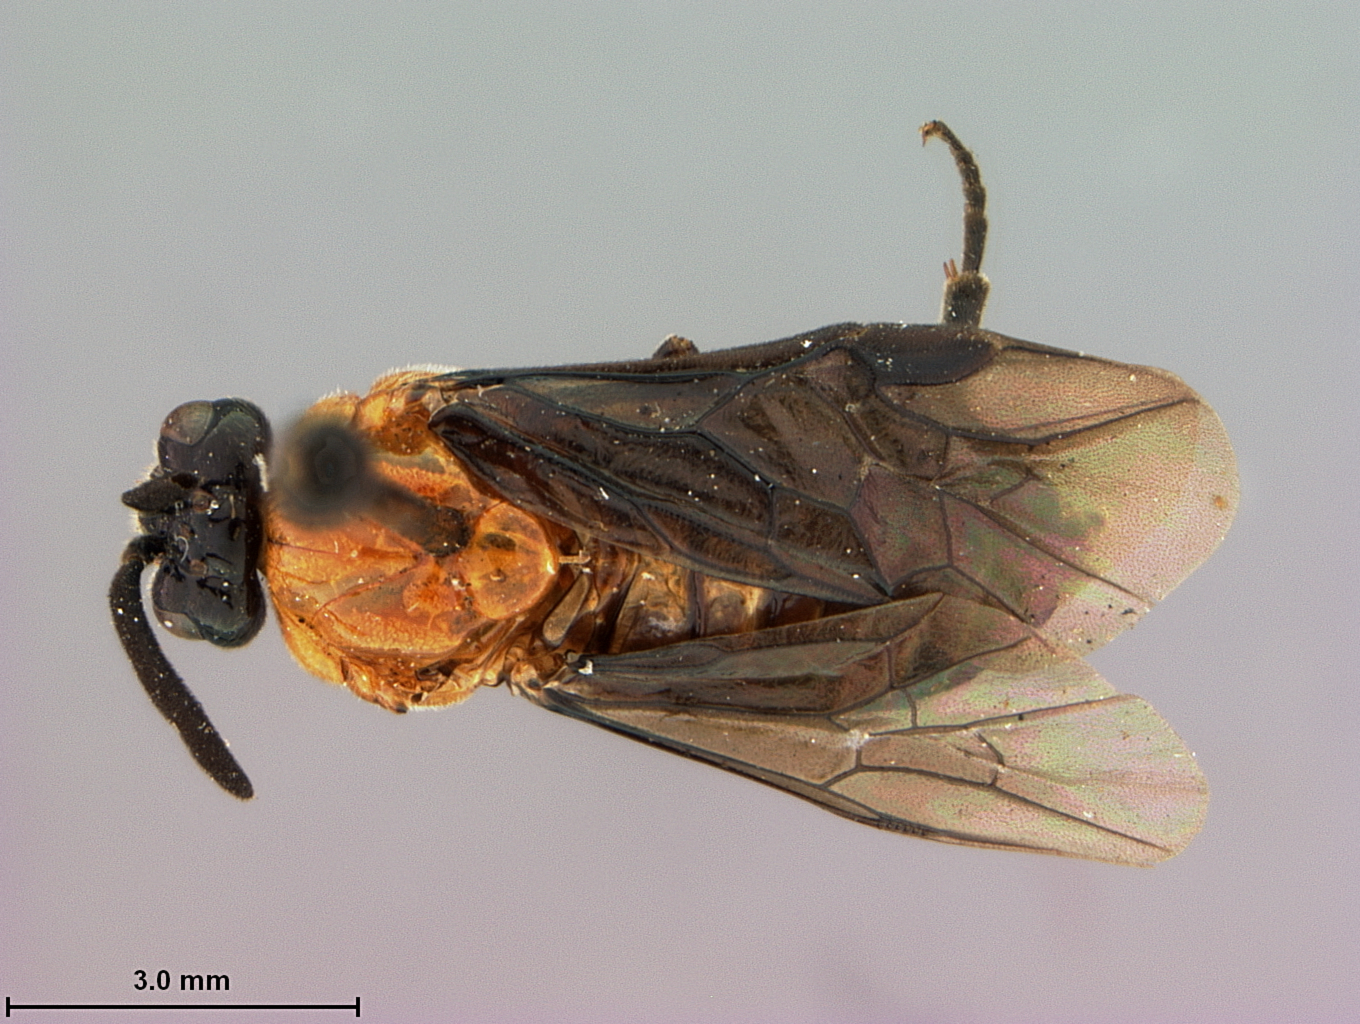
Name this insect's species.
Sphacophilus precarius
